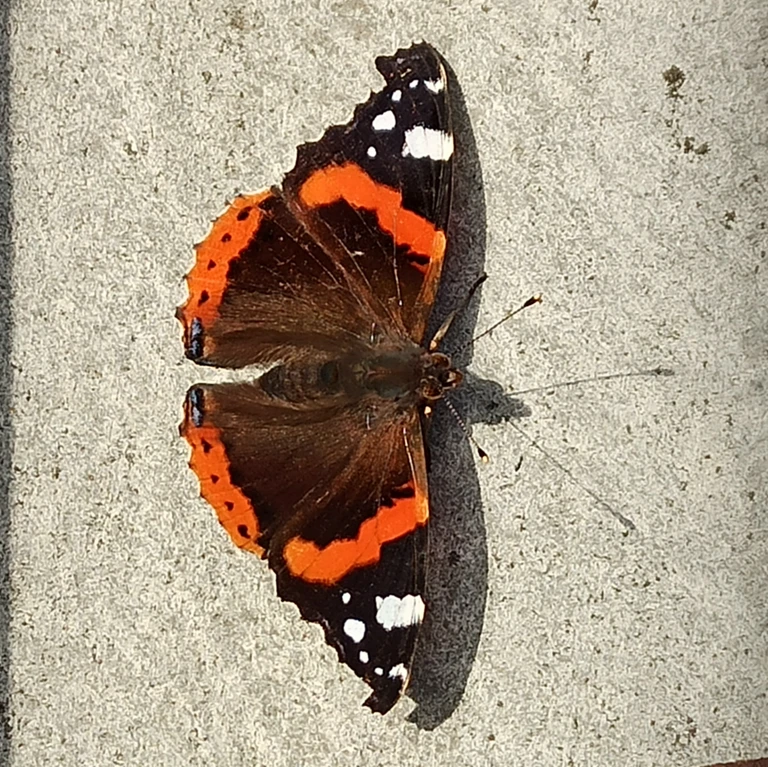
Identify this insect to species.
Vanessa atalanta
